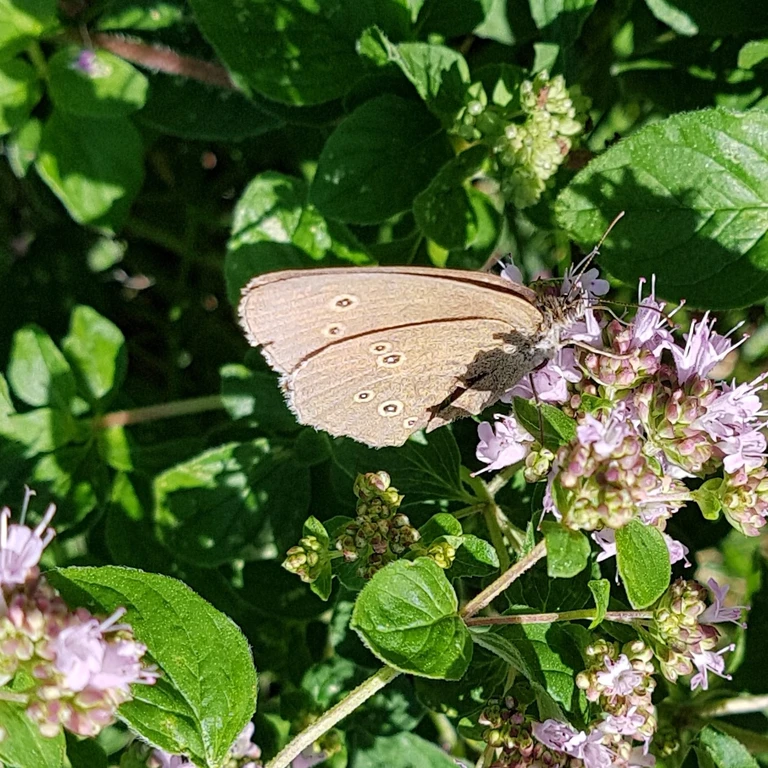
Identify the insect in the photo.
Aphantopus hyperantus
